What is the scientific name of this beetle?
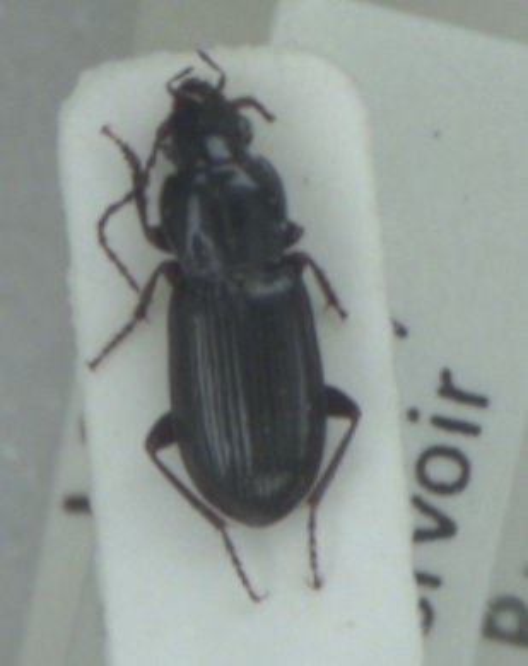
Pterostichus minor
